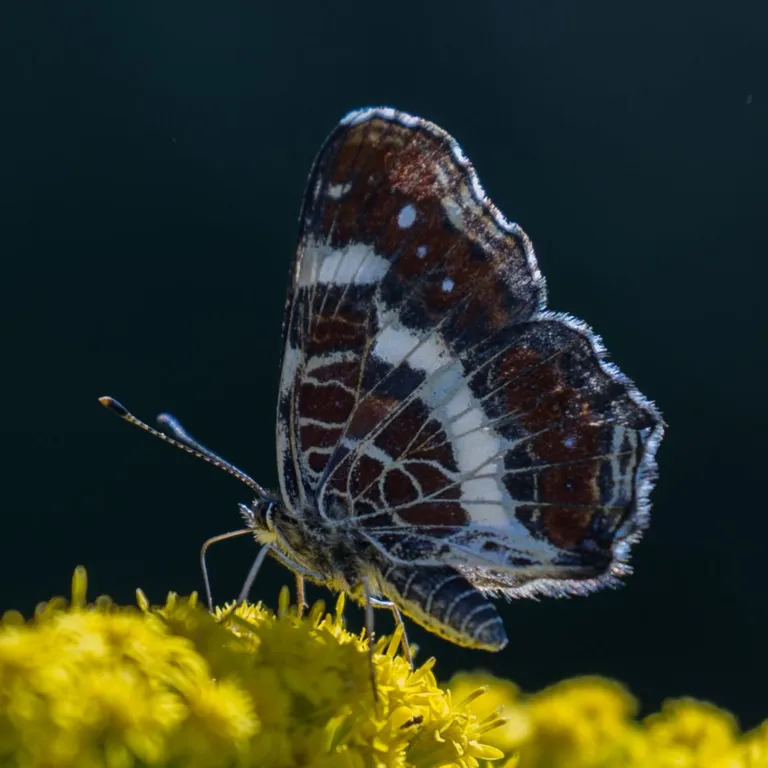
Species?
Araschnia levana
